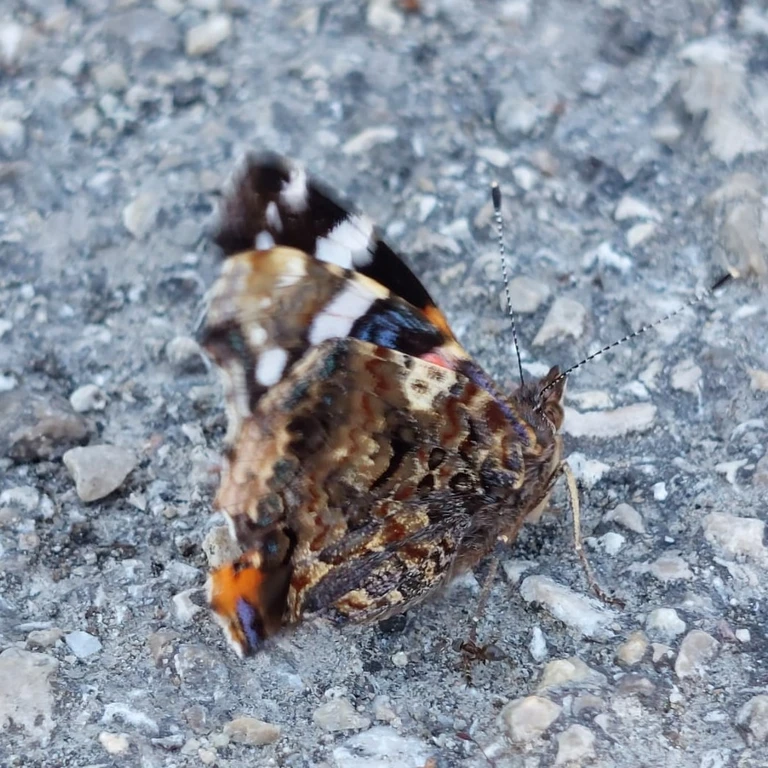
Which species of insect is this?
Vanessa atalanta
